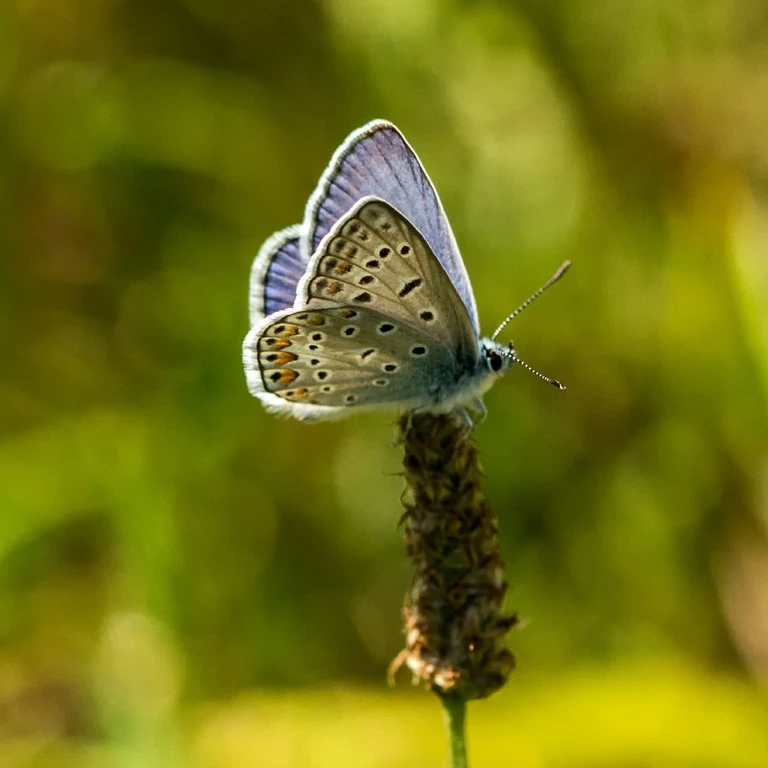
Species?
Polyommatus icarus
